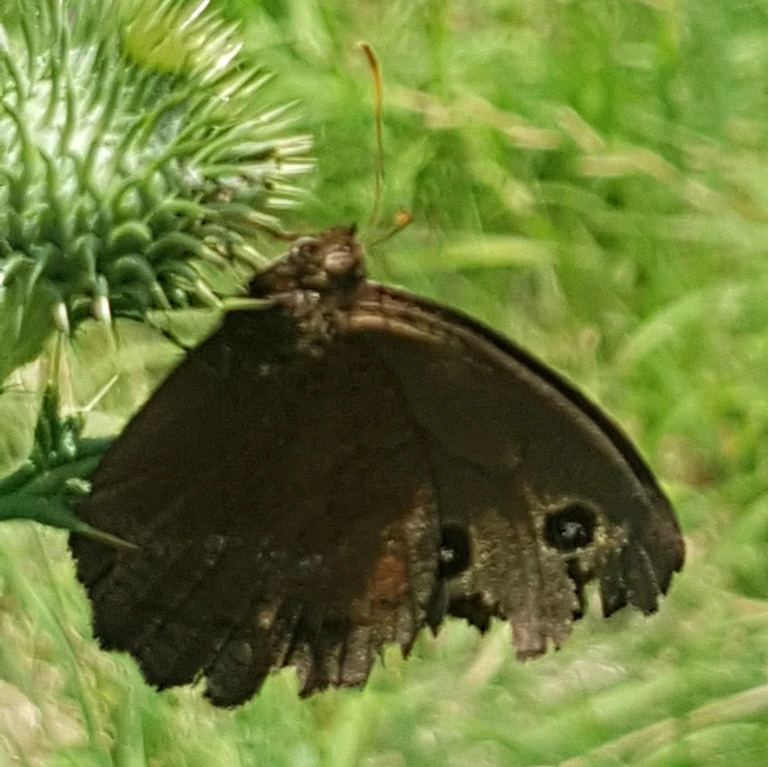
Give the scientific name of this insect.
Minois dryas
